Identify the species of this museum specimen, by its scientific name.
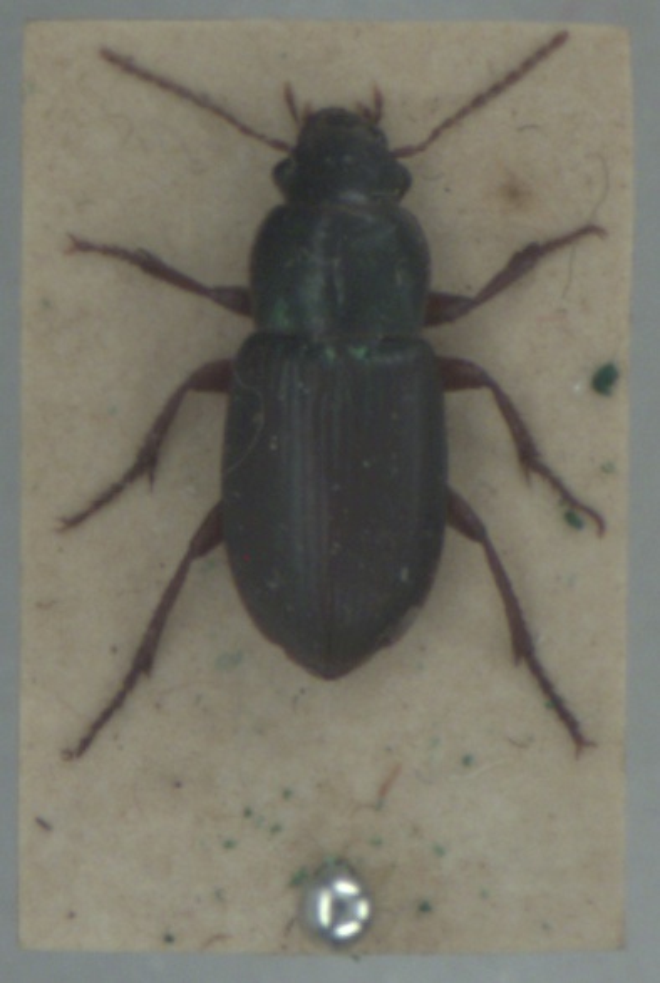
Harpalus affinis
